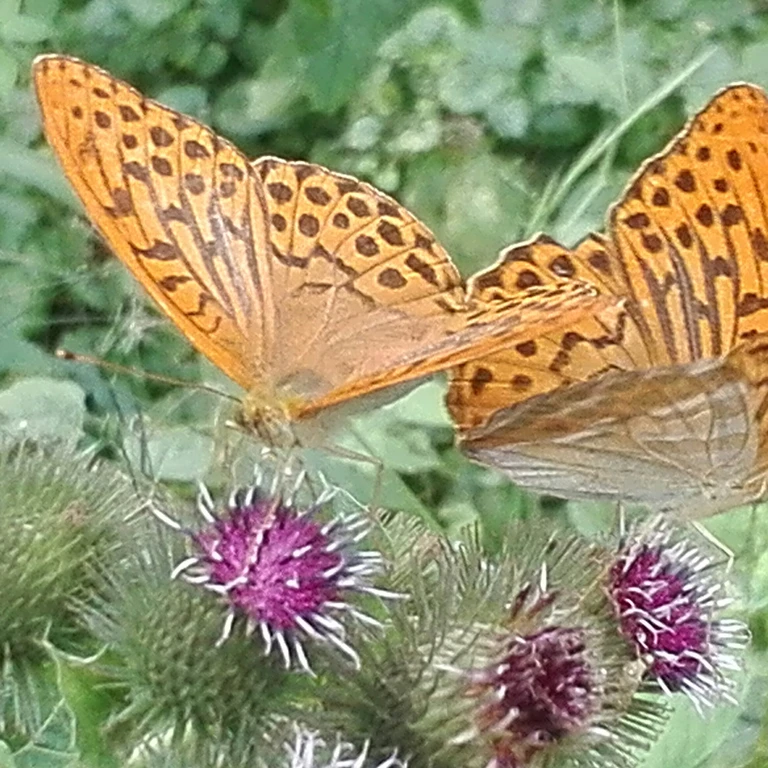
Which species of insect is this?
Argynnis paphia
